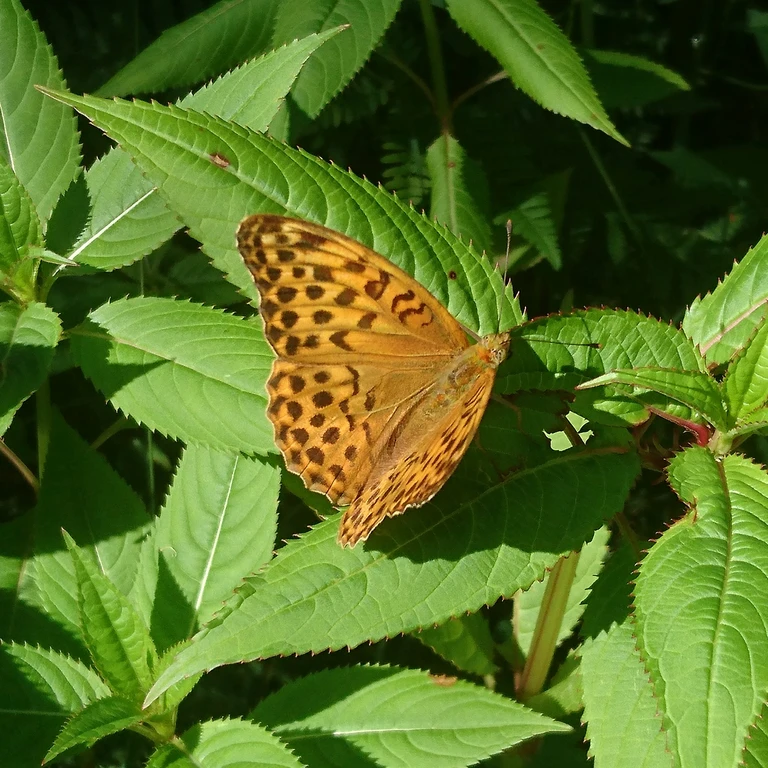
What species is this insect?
Argynnis paphia
